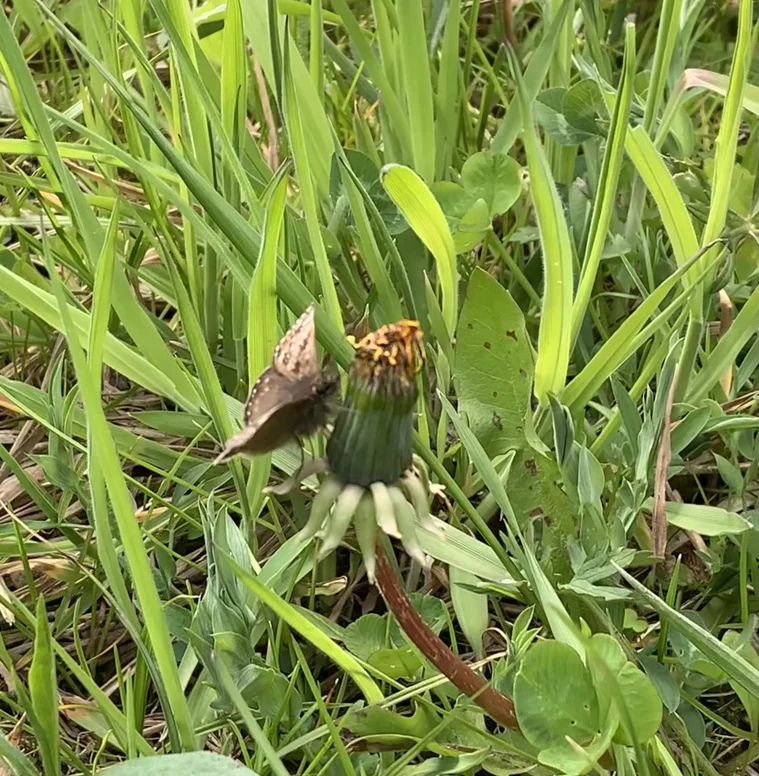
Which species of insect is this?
Erynnis tages
